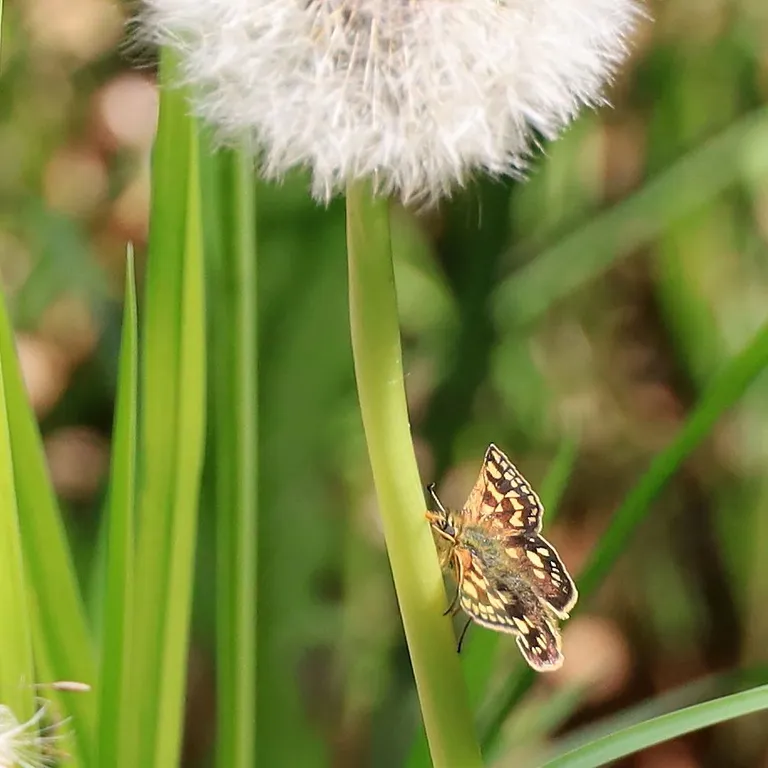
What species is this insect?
Carterocephalus palaemon
